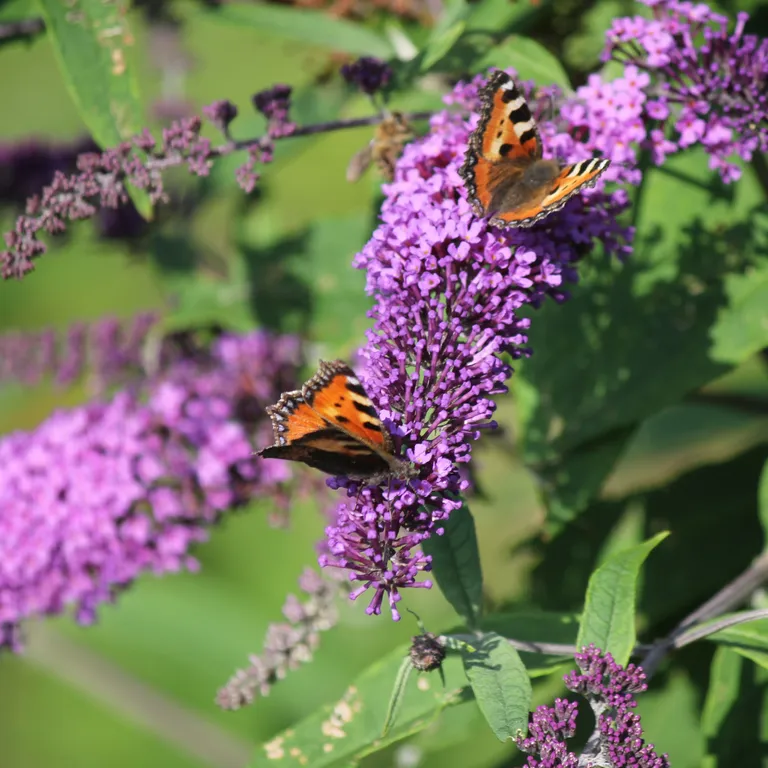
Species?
Aglais urticae
